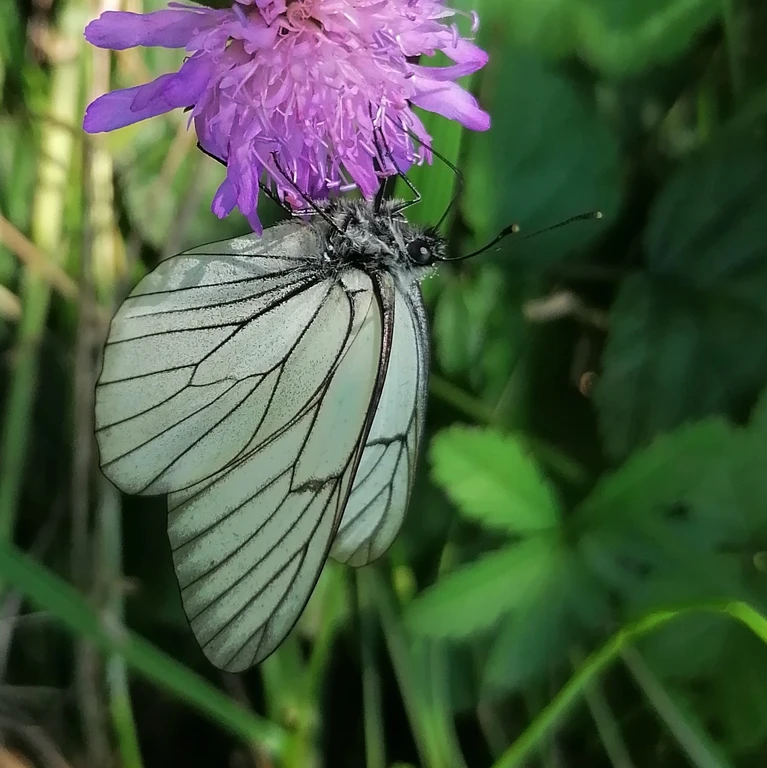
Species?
Aporia crataegi
